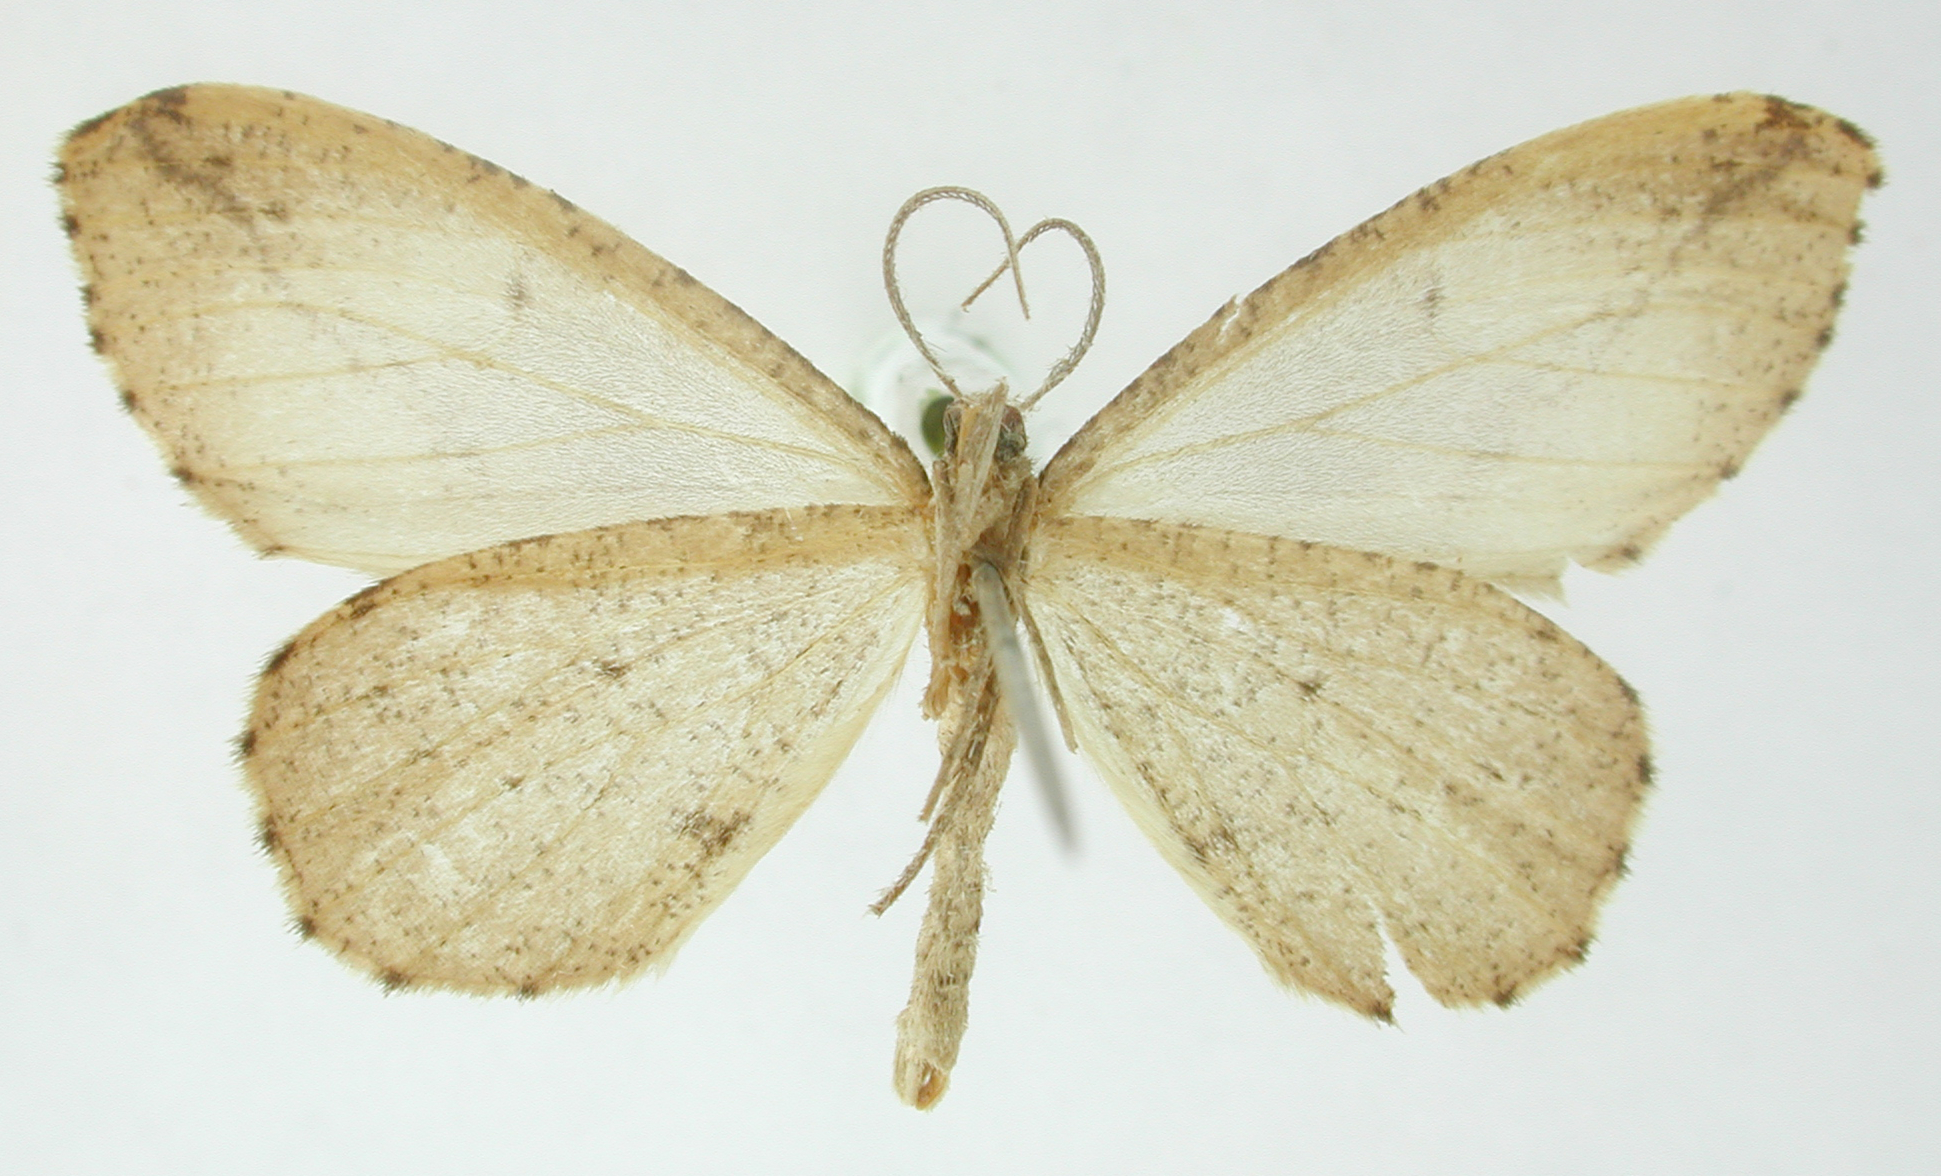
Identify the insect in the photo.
Nipteria apicilineata
